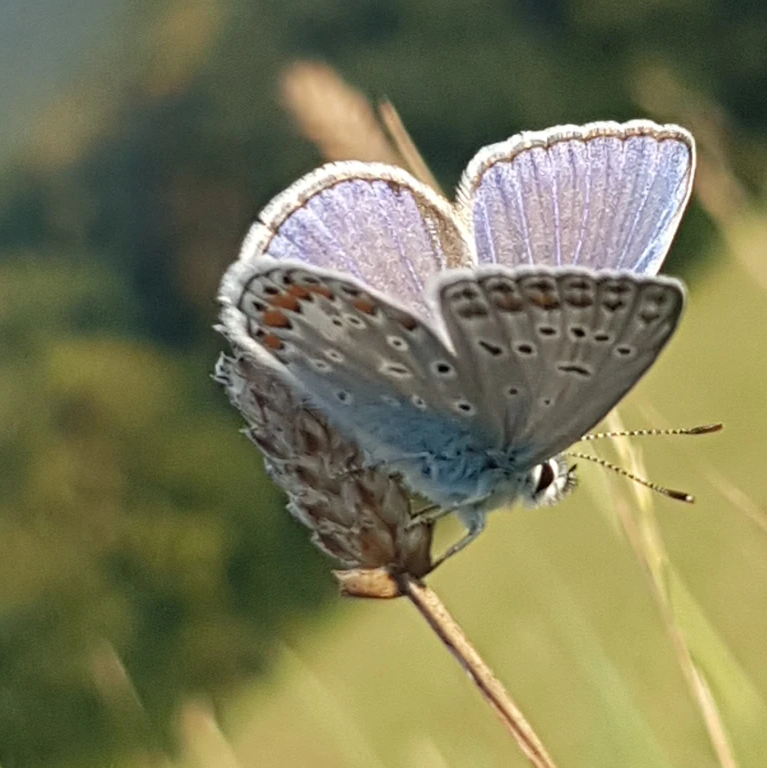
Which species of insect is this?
Polyommatus icarus
